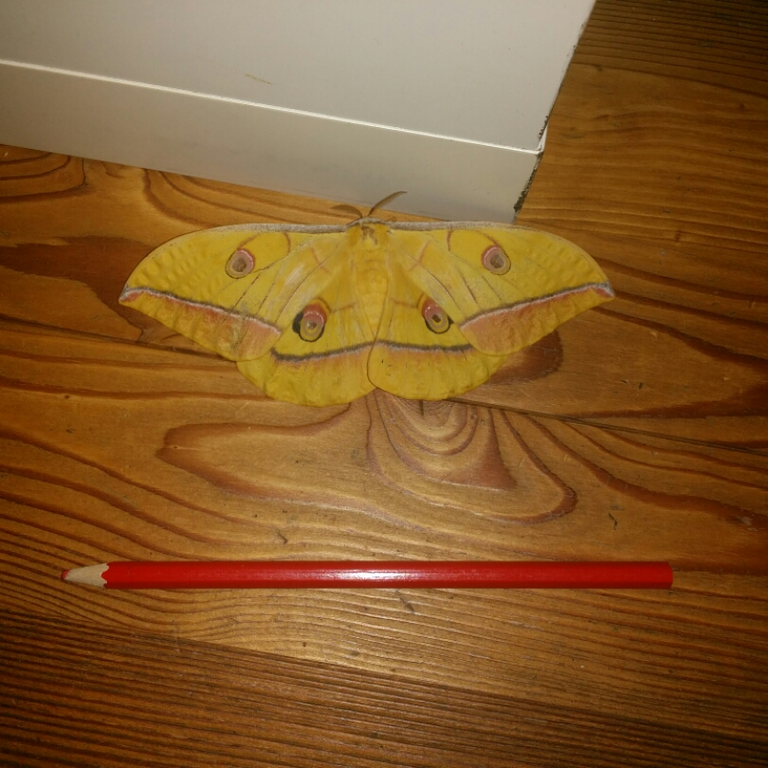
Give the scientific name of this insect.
Antheraea yamamai
